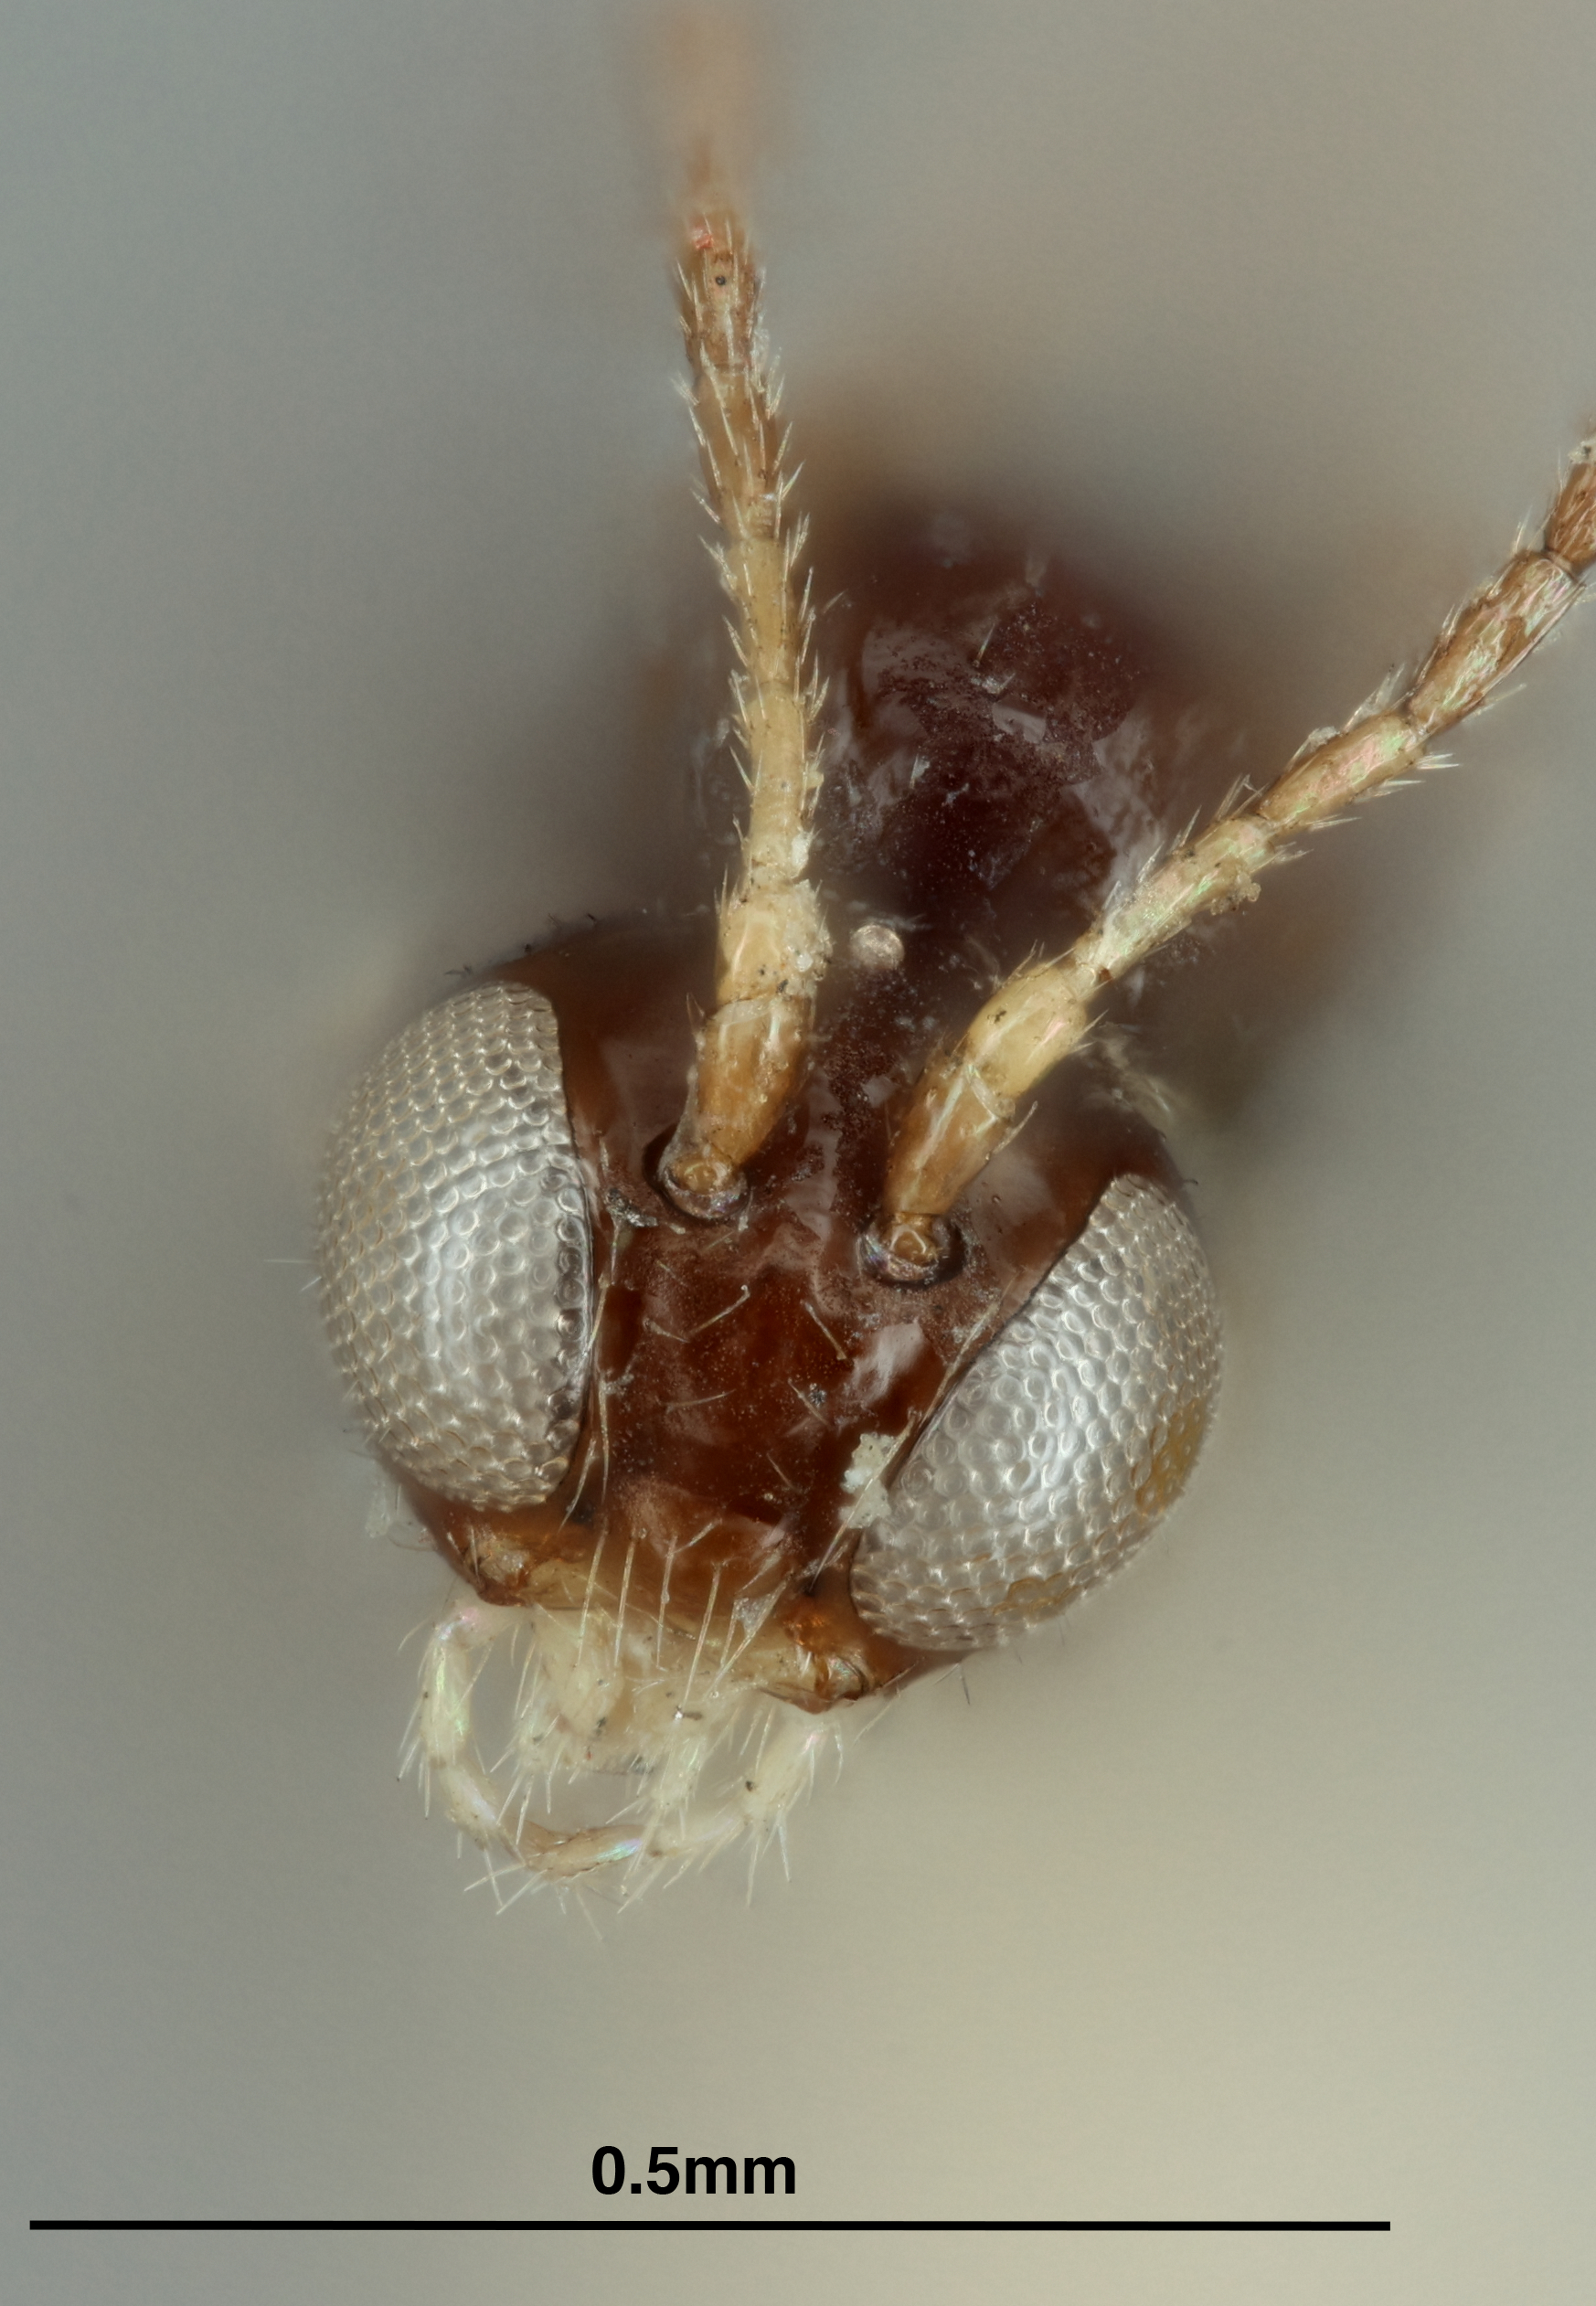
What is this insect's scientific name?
Trioxys bonnevillensis
